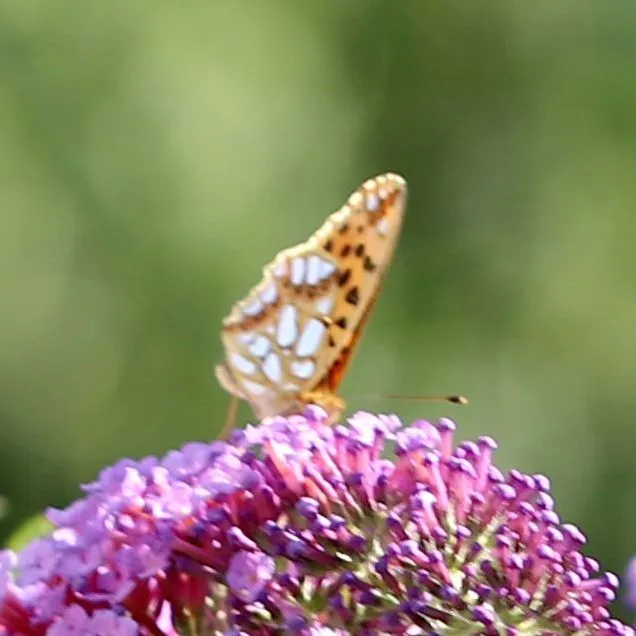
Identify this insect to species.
Issoria lathonia
